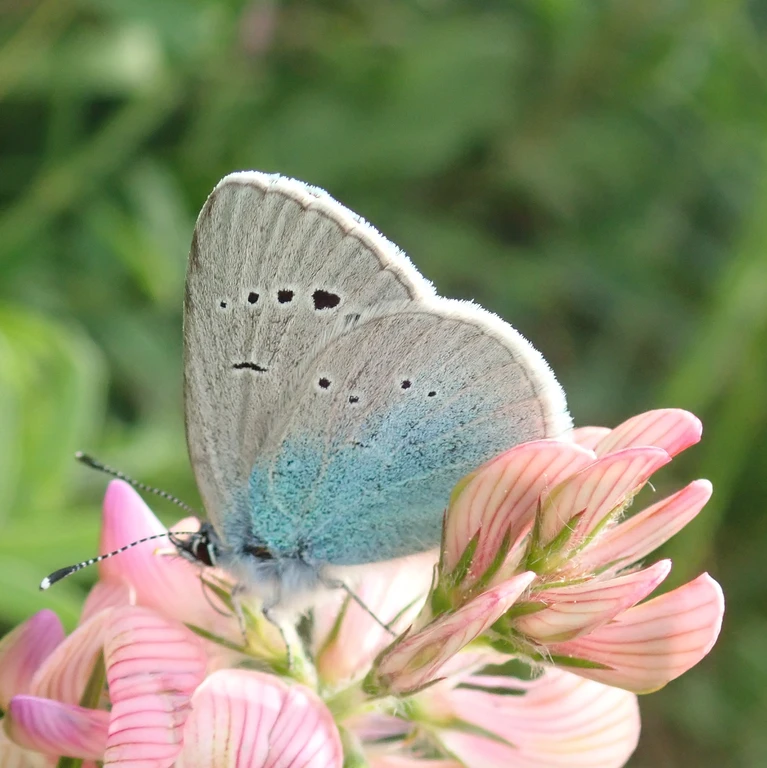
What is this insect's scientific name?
Glaucopsyche alexis
